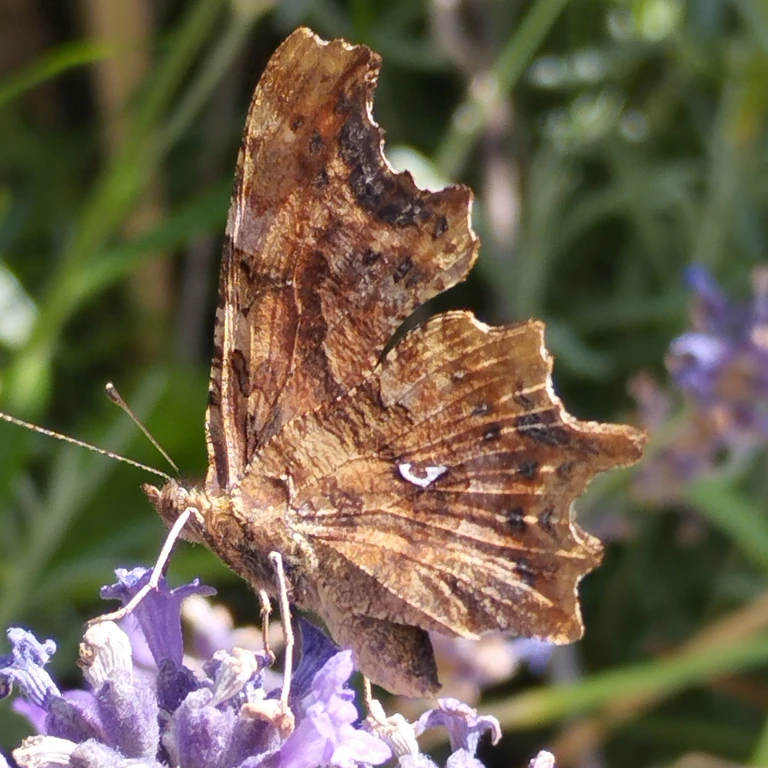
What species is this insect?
Polygonia c-album
